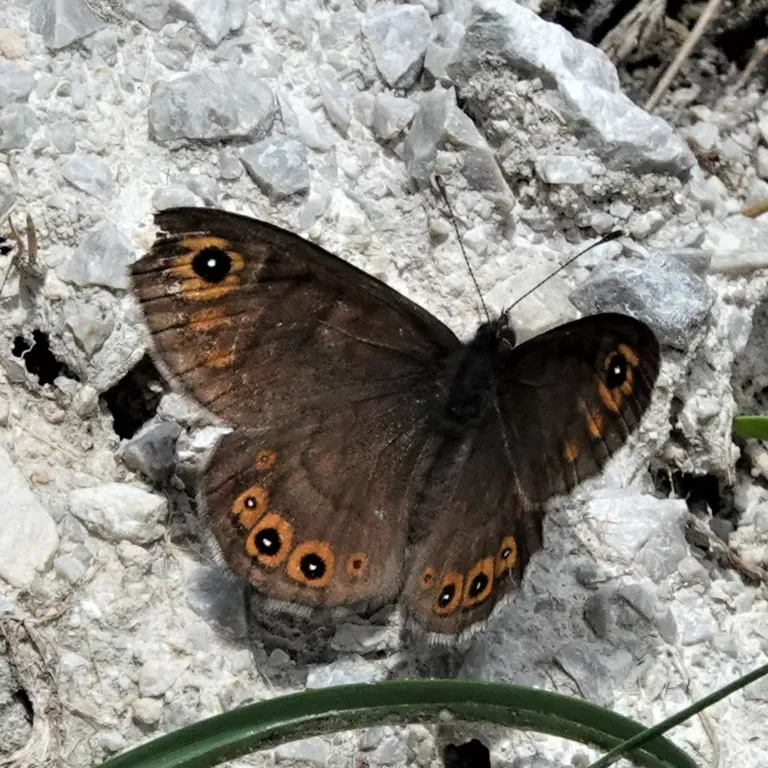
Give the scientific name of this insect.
Lasiommata petropolitana (also Pararge petropolitana)
